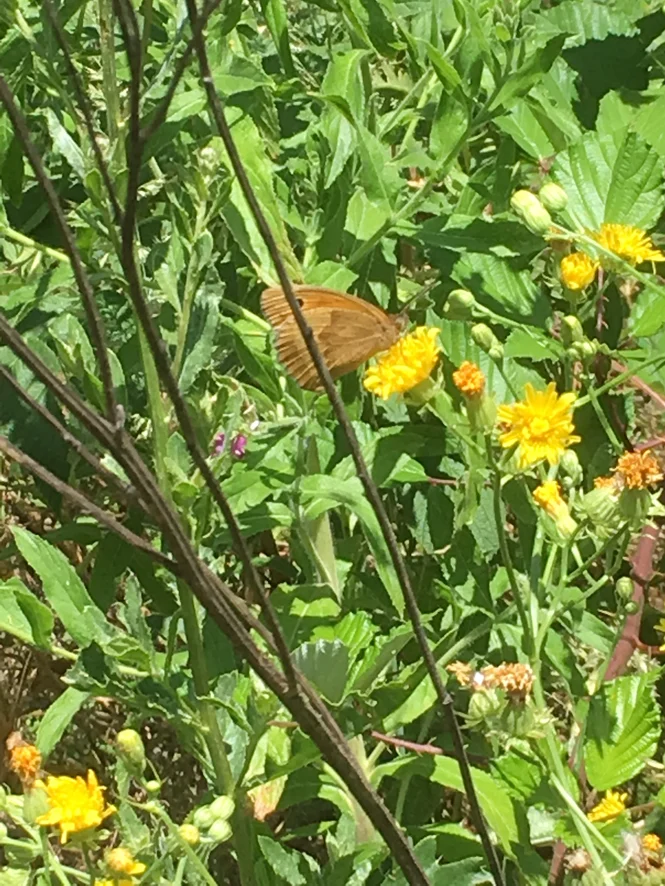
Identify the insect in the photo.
Maniola jurtina
